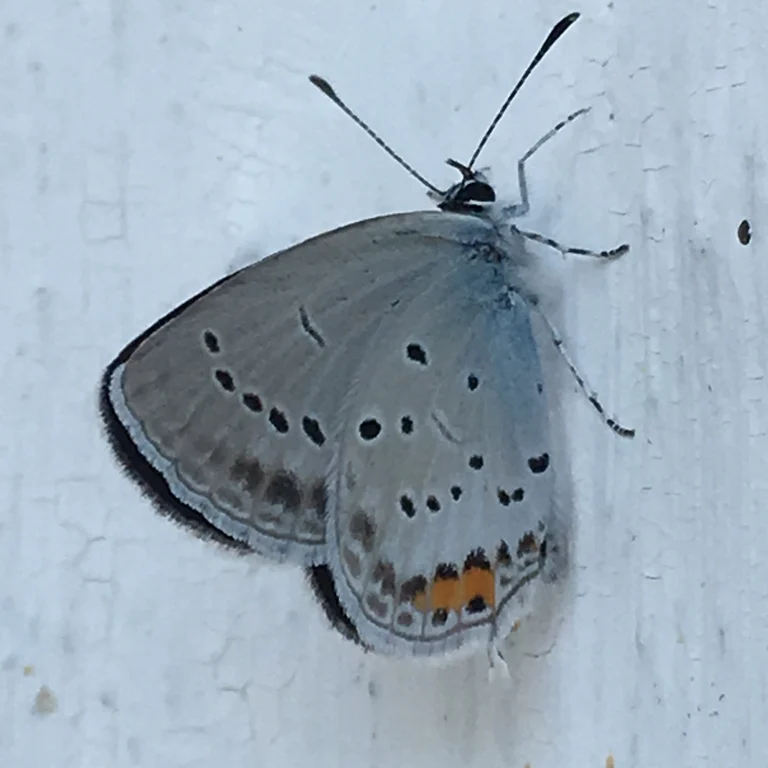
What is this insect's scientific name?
Cupido argiades (also Elkalyce argiades)
